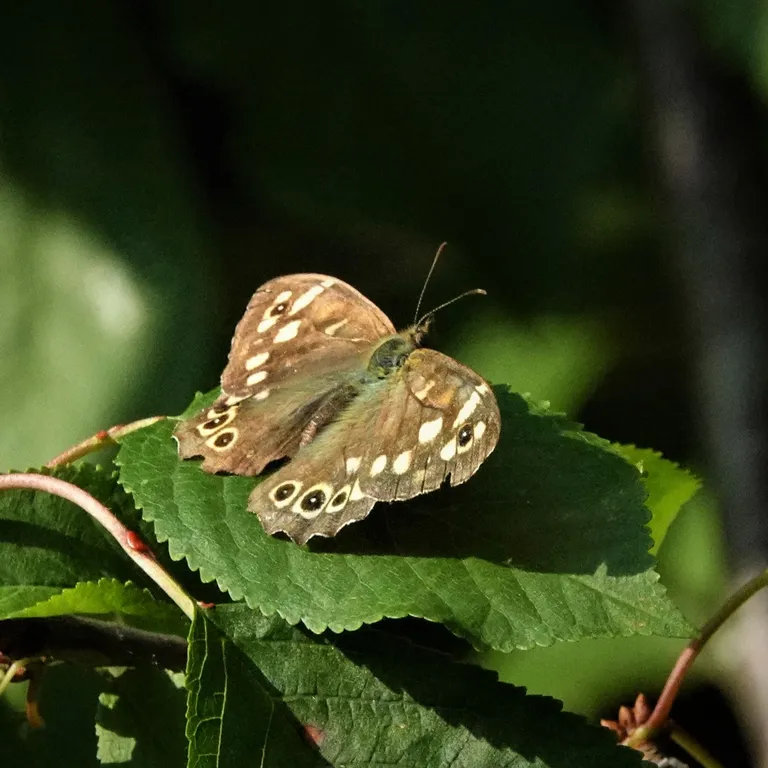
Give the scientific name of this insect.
Pararge aegeria
